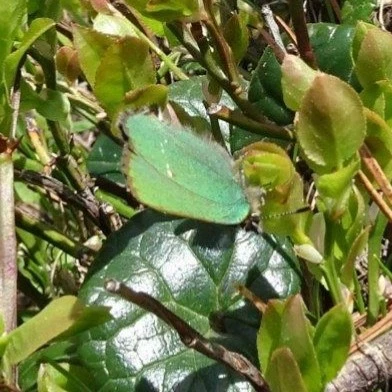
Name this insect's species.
Callophrys rubi
